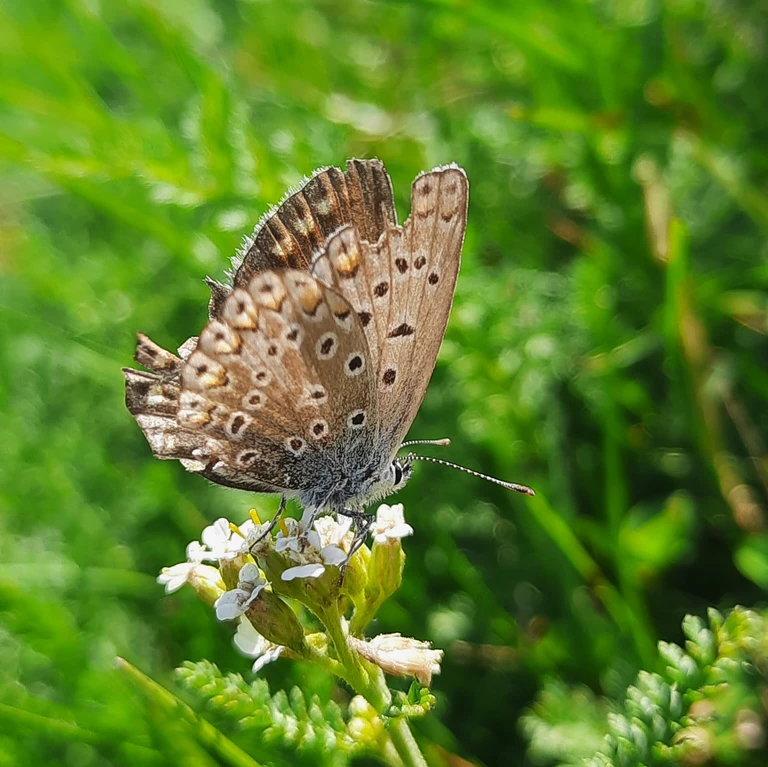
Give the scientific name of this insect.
Polyommatus icarus
